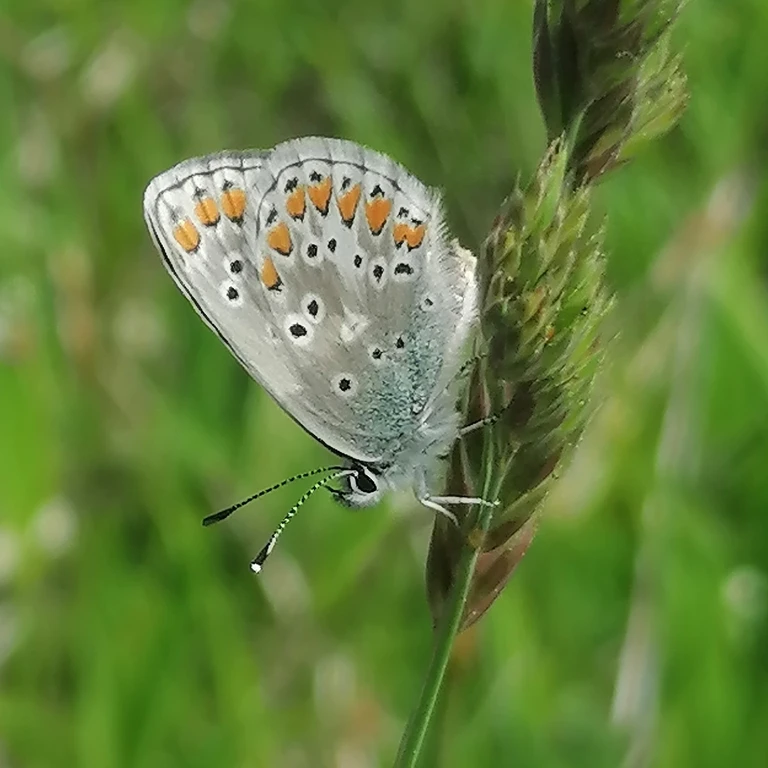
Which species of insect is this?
Aricia agestis/artaxerxes
